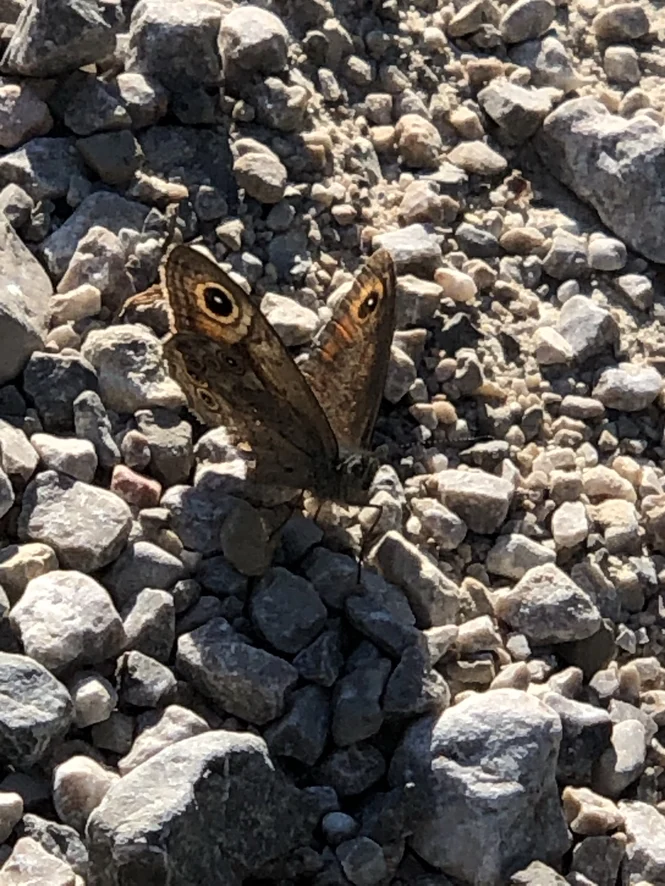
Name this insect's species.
Lasiommata maera (also Pararge maera)
